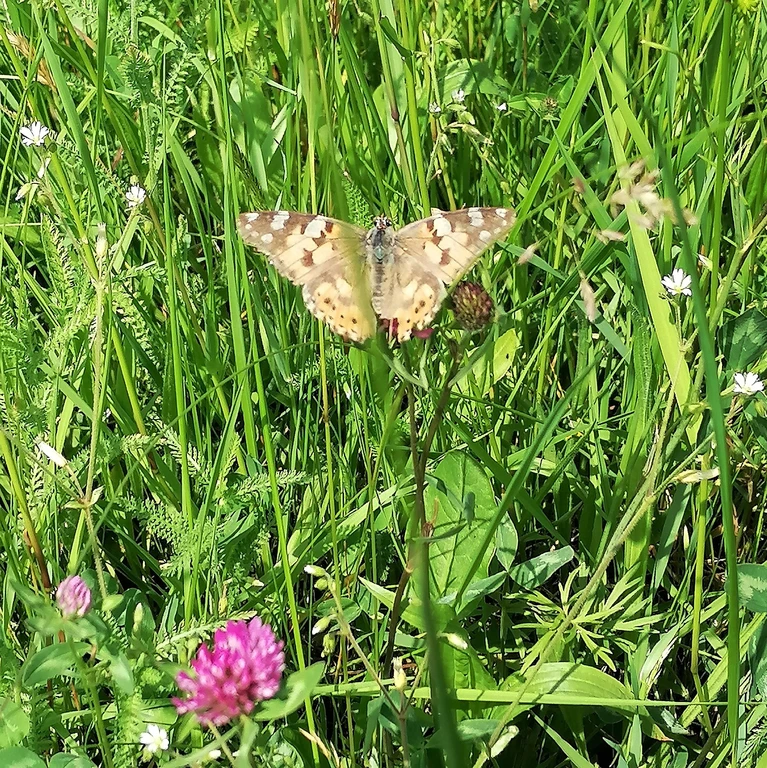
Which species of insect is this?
Vanessa cardui
